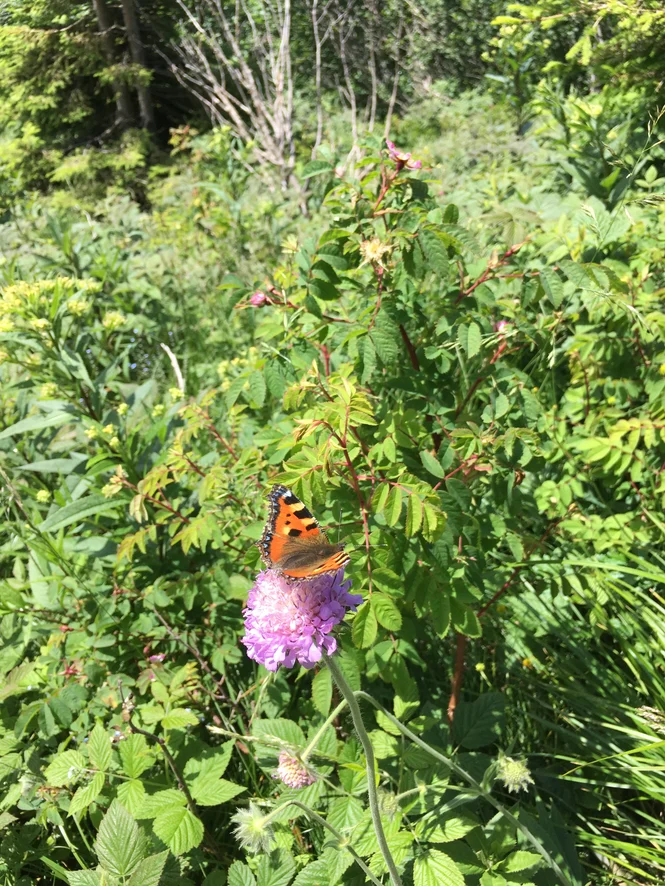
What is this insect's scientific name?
Aglais urticae
